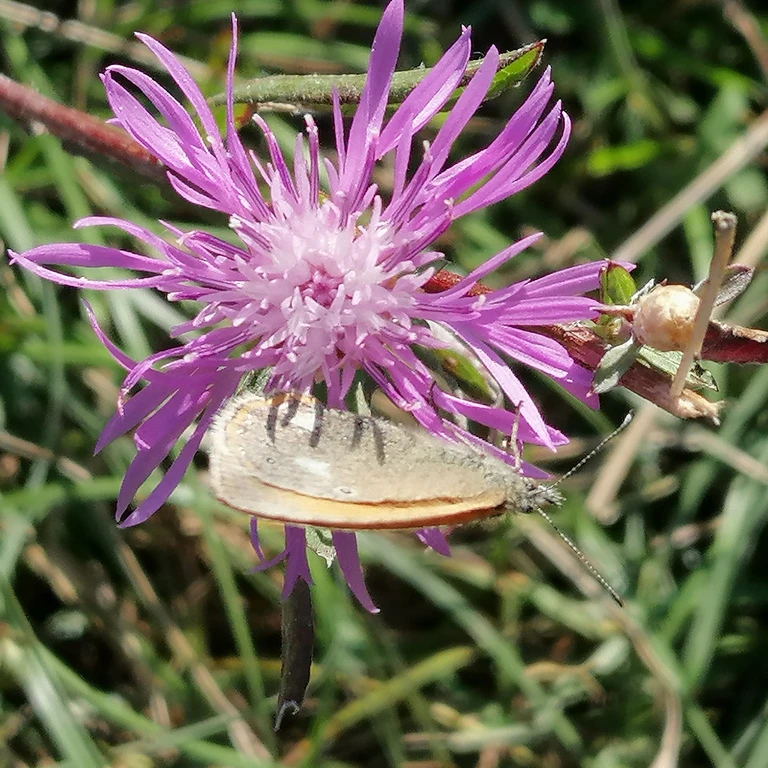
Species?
Coenonympha glycerion (also Coenonympha iphis)
